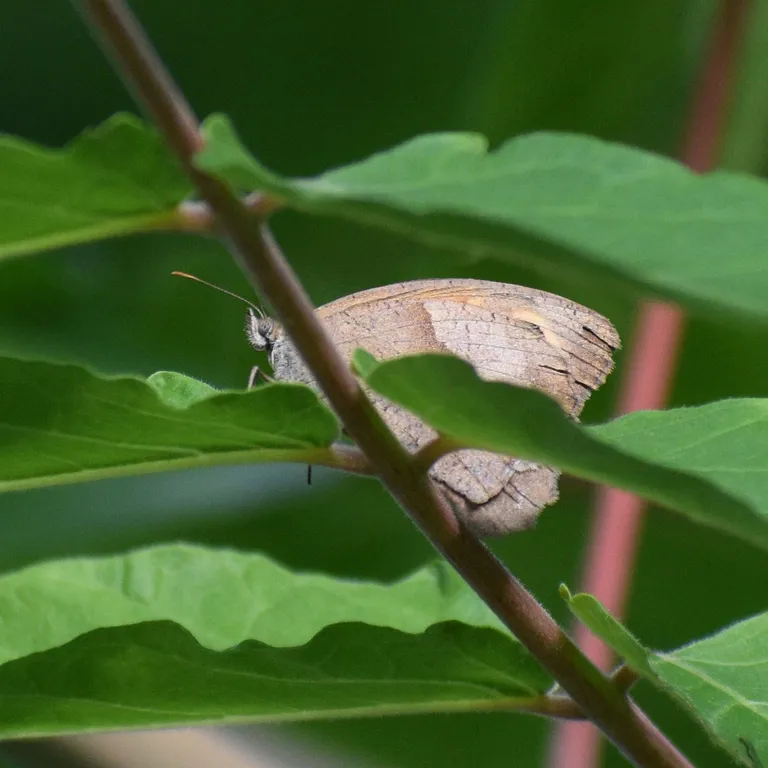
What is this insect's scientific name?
Maniola jurtina
